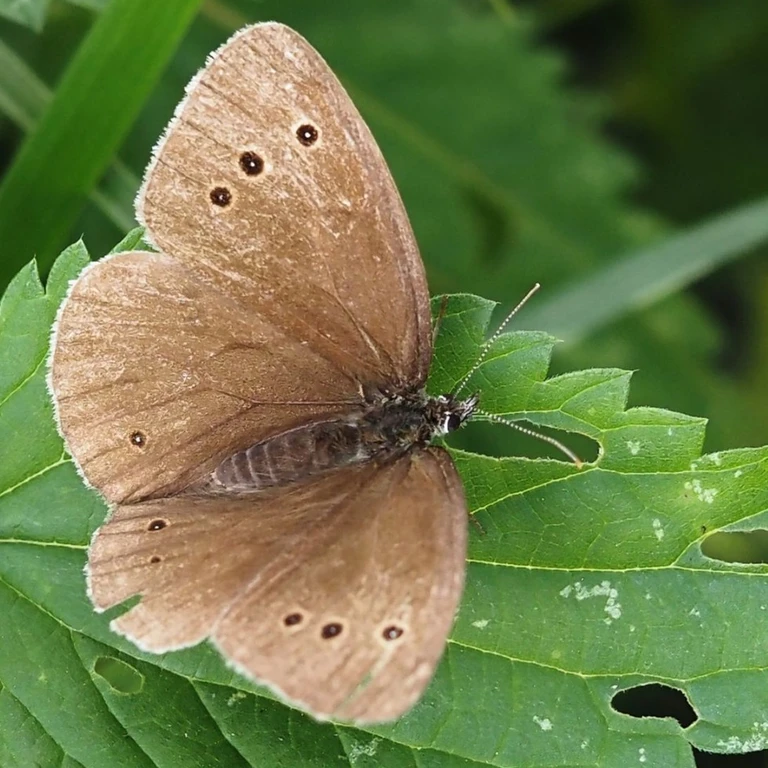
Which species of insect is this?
Aphantopus hyperantus
